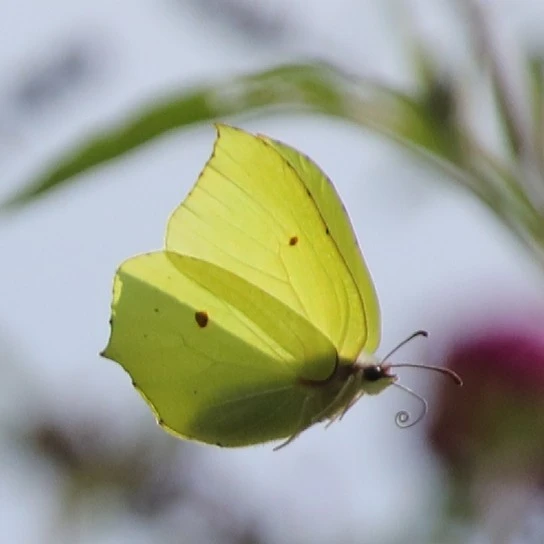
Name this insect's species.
Gonepteryx rhamni
